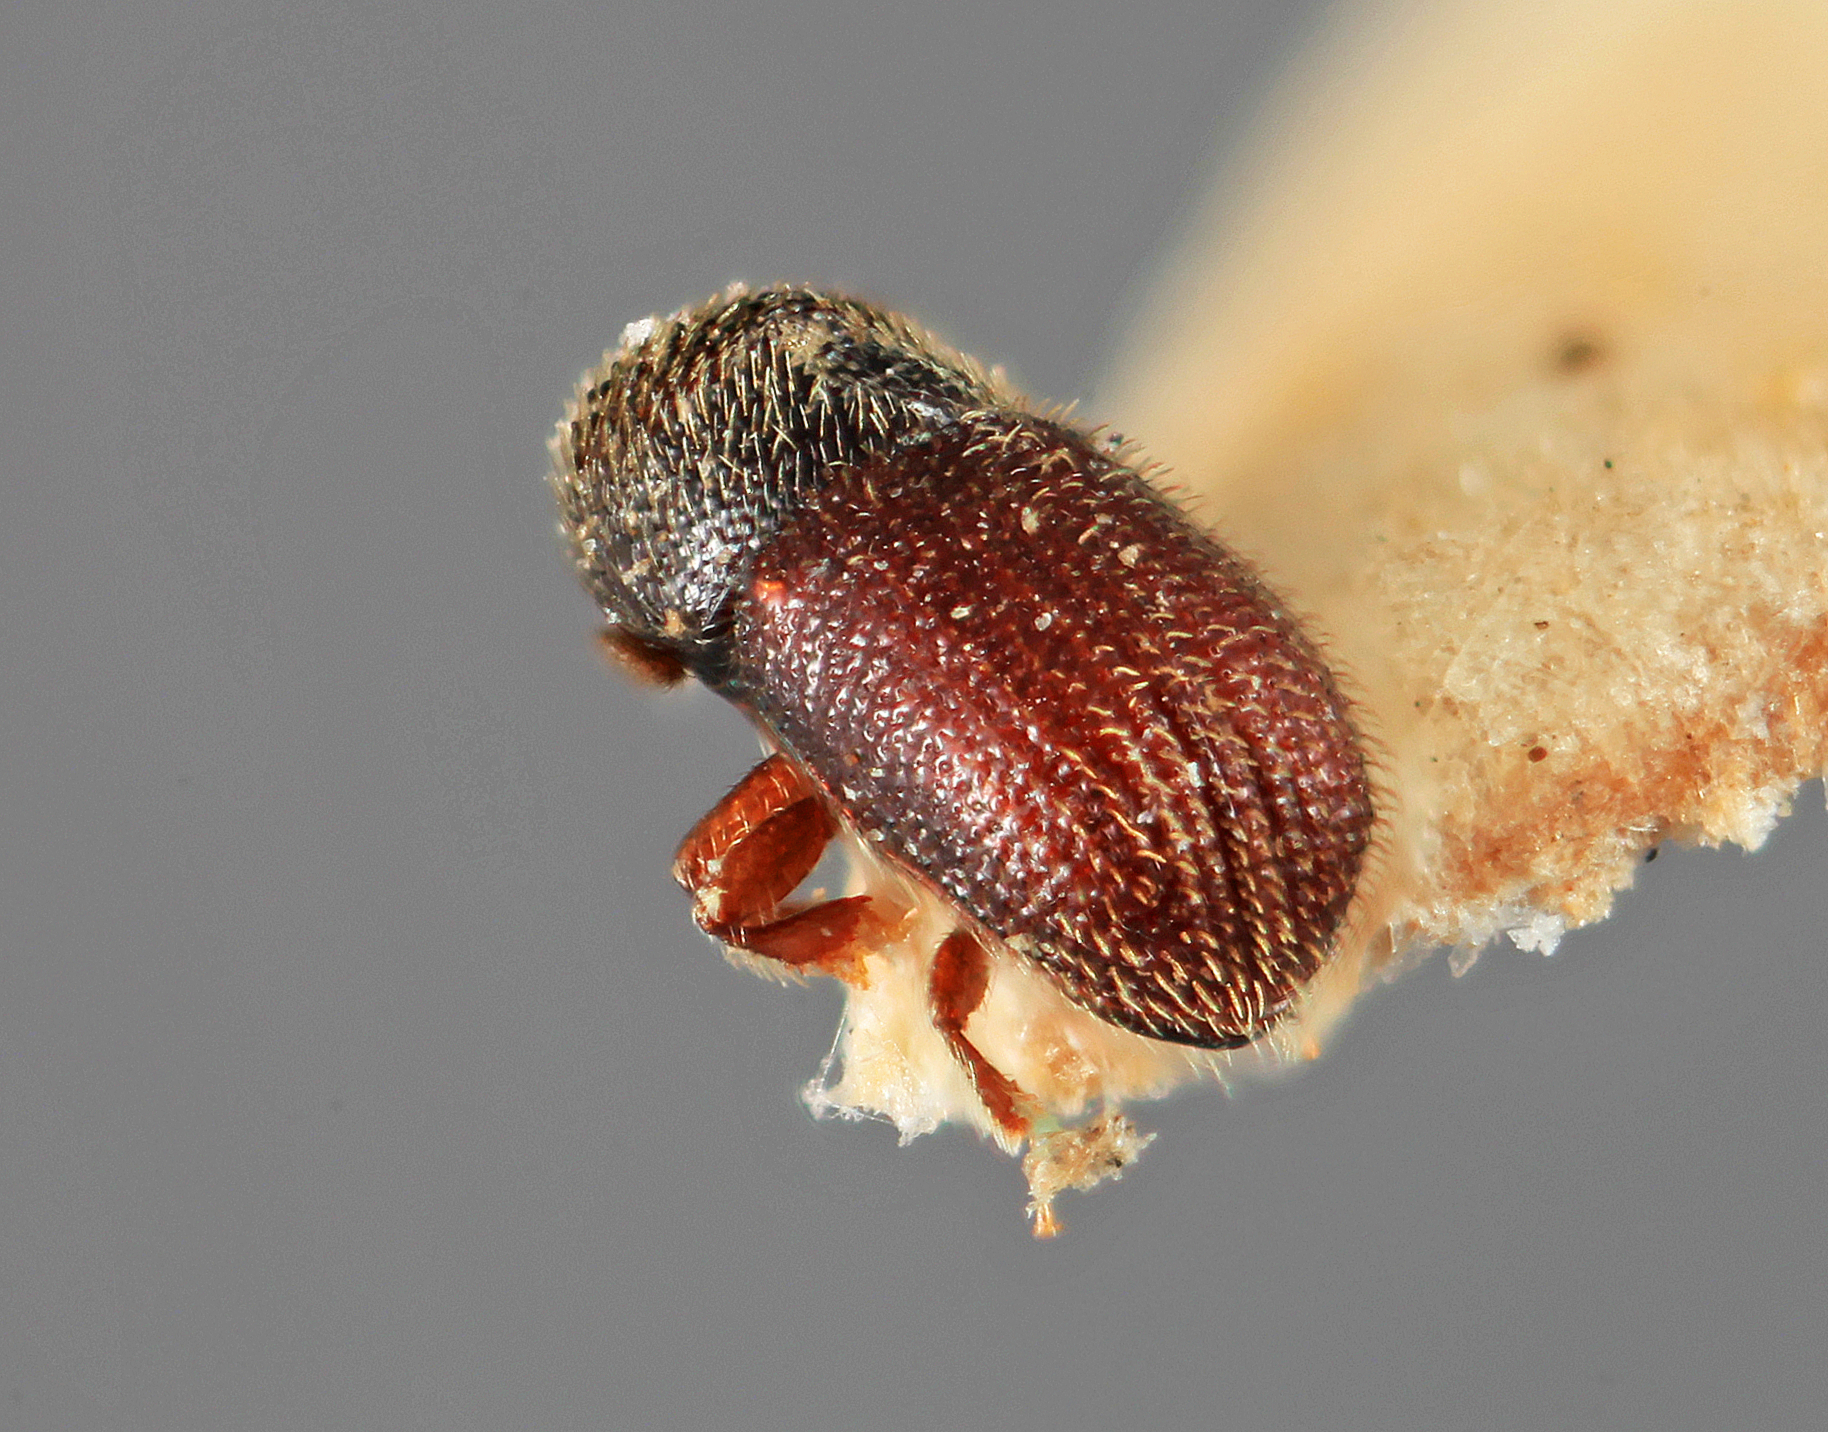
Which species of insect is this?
Scolytogenes indicus
